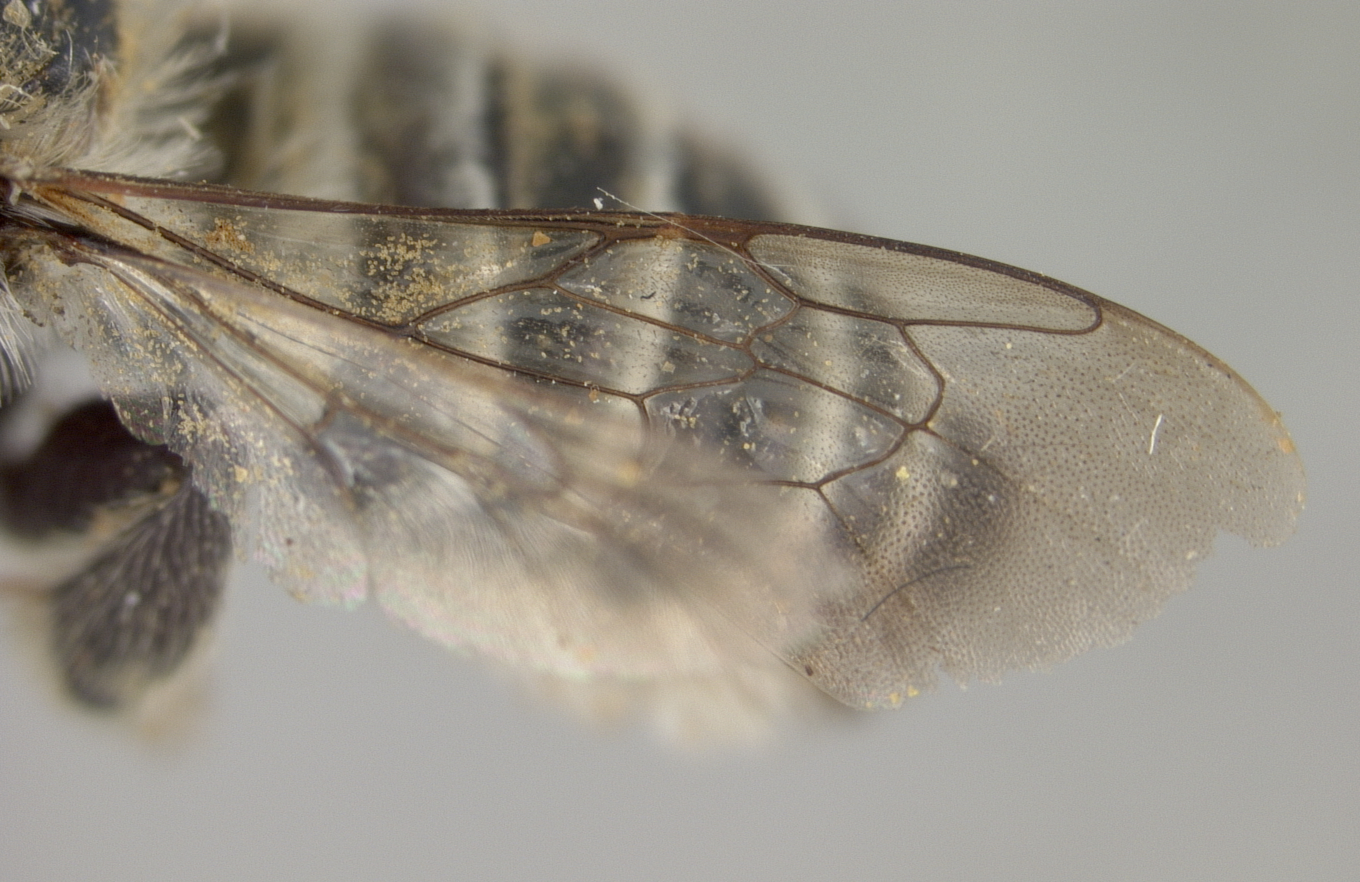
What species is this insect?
Megachile anograe
